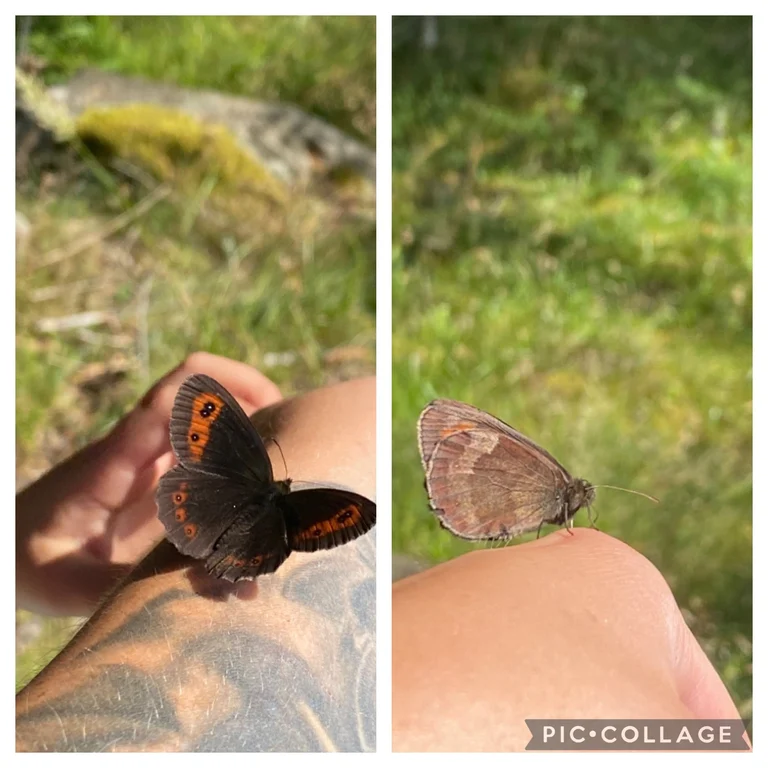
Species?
Erebia aethiops
